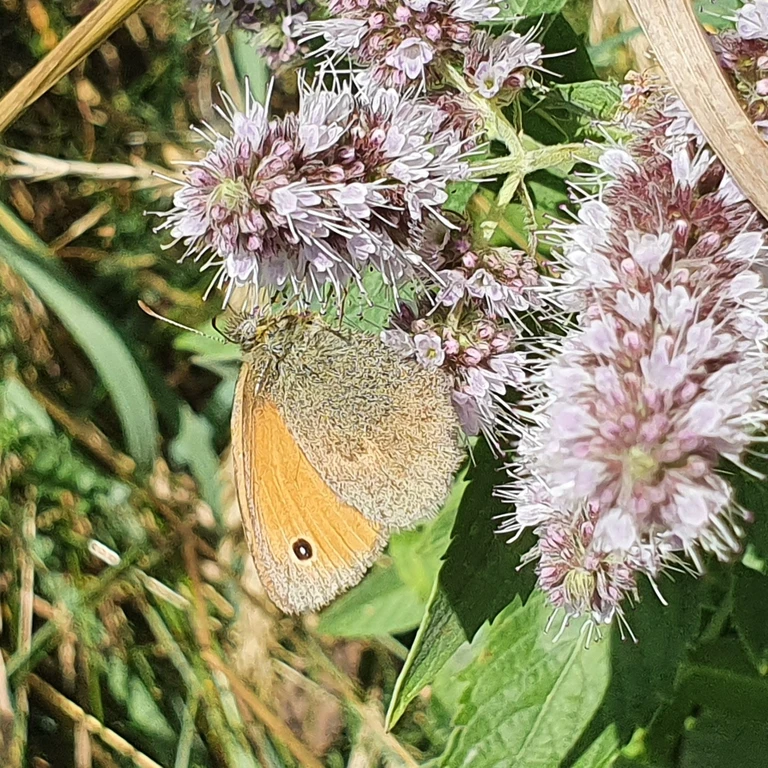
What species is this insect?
Coenonympha pamphilus
